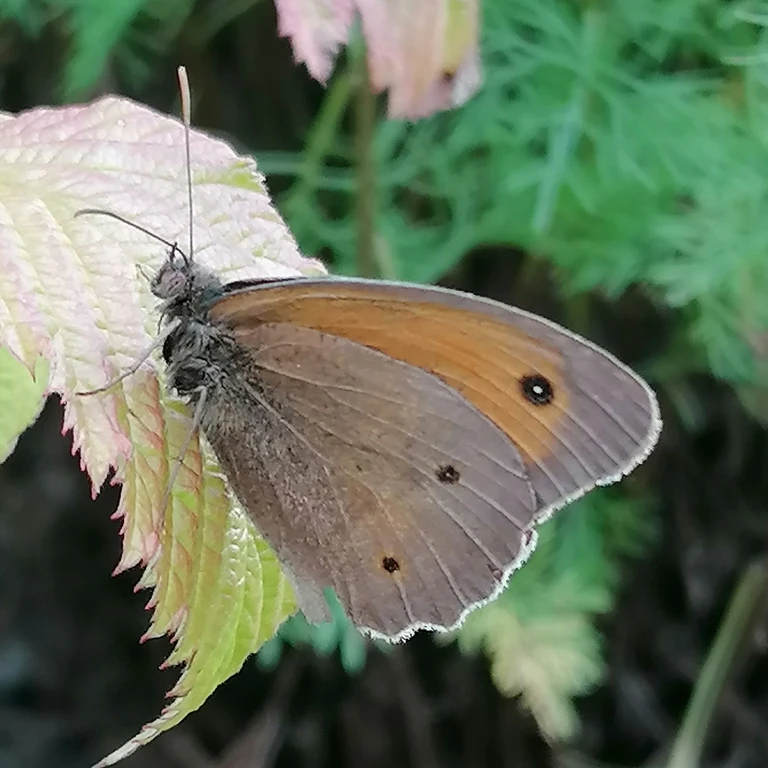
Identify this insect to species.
Maniola jurtina
